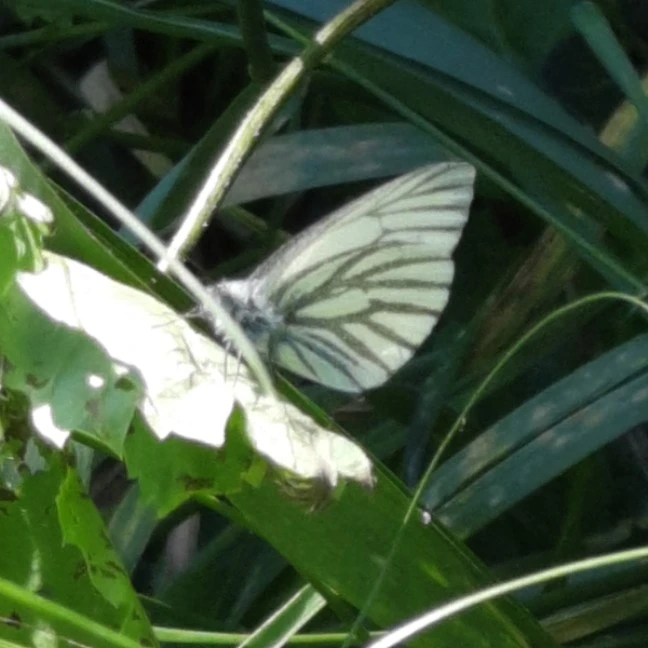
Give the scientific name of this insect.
Pieris napi
